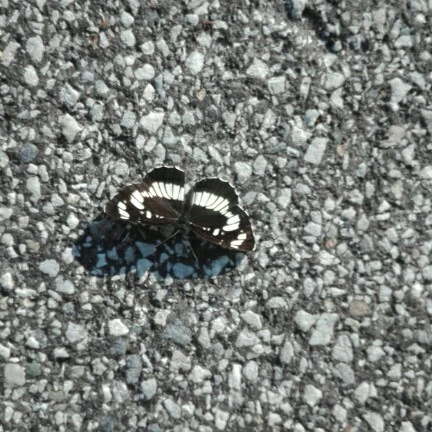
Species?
Neptis rivularis
